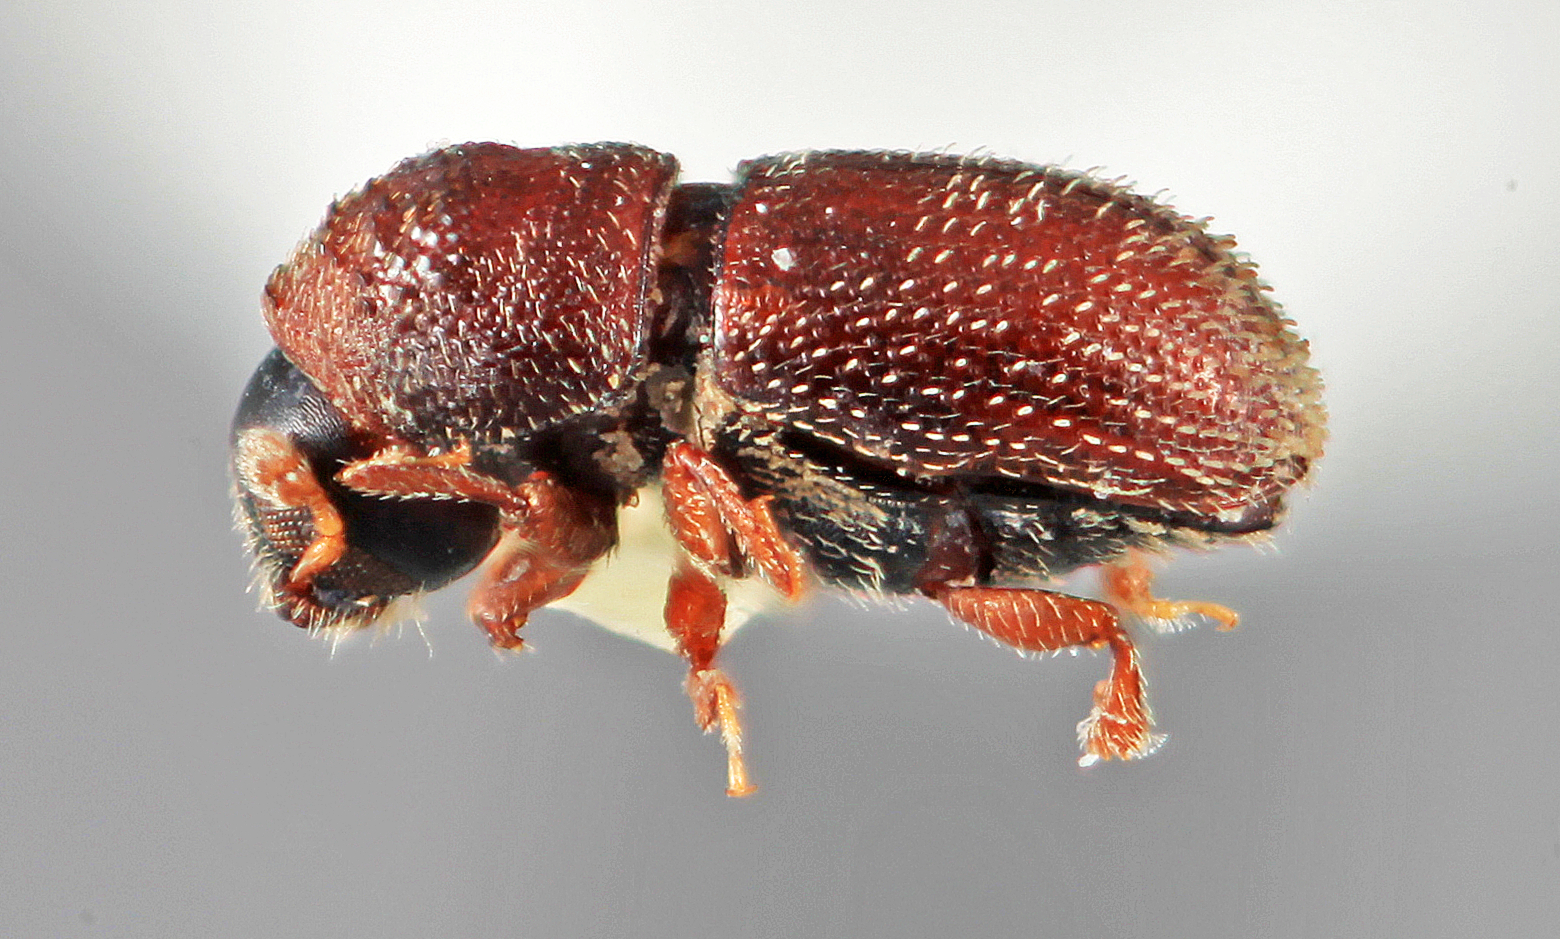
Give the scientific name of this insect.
Cryphalogenes euphorbiae
